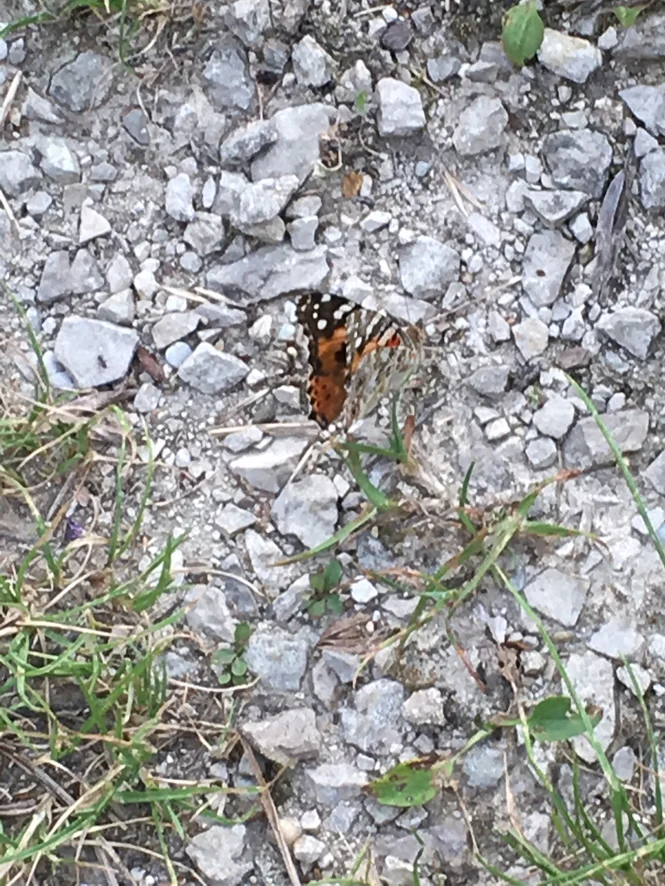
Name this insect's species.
Vanessa cardui
